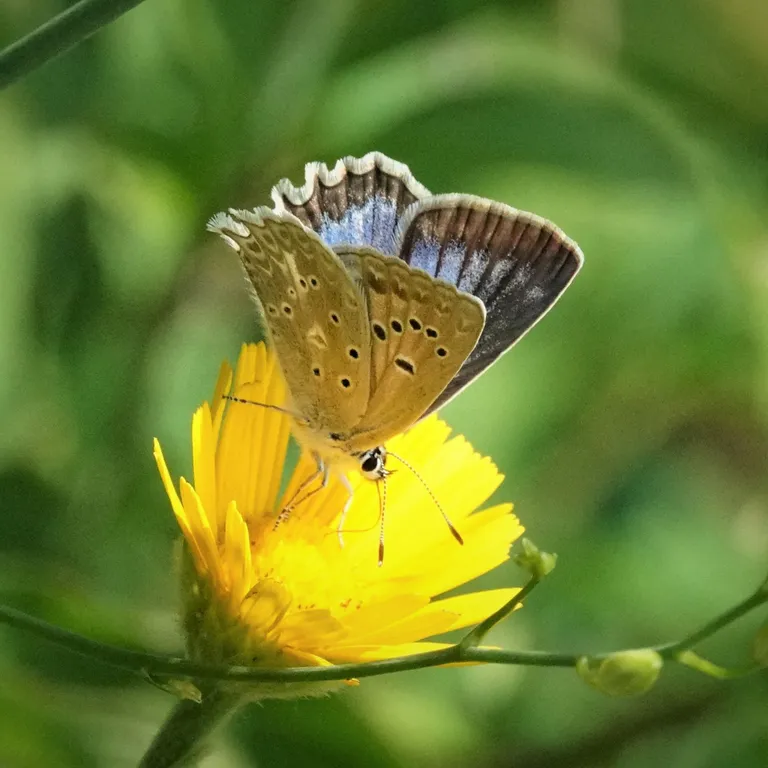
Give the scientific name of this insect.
Polyommatus daphnis
